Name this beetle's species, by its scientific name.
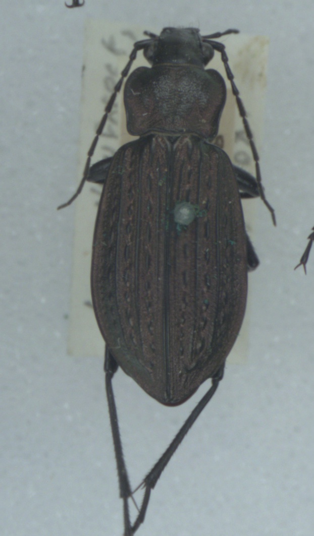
Carabus granulatus
